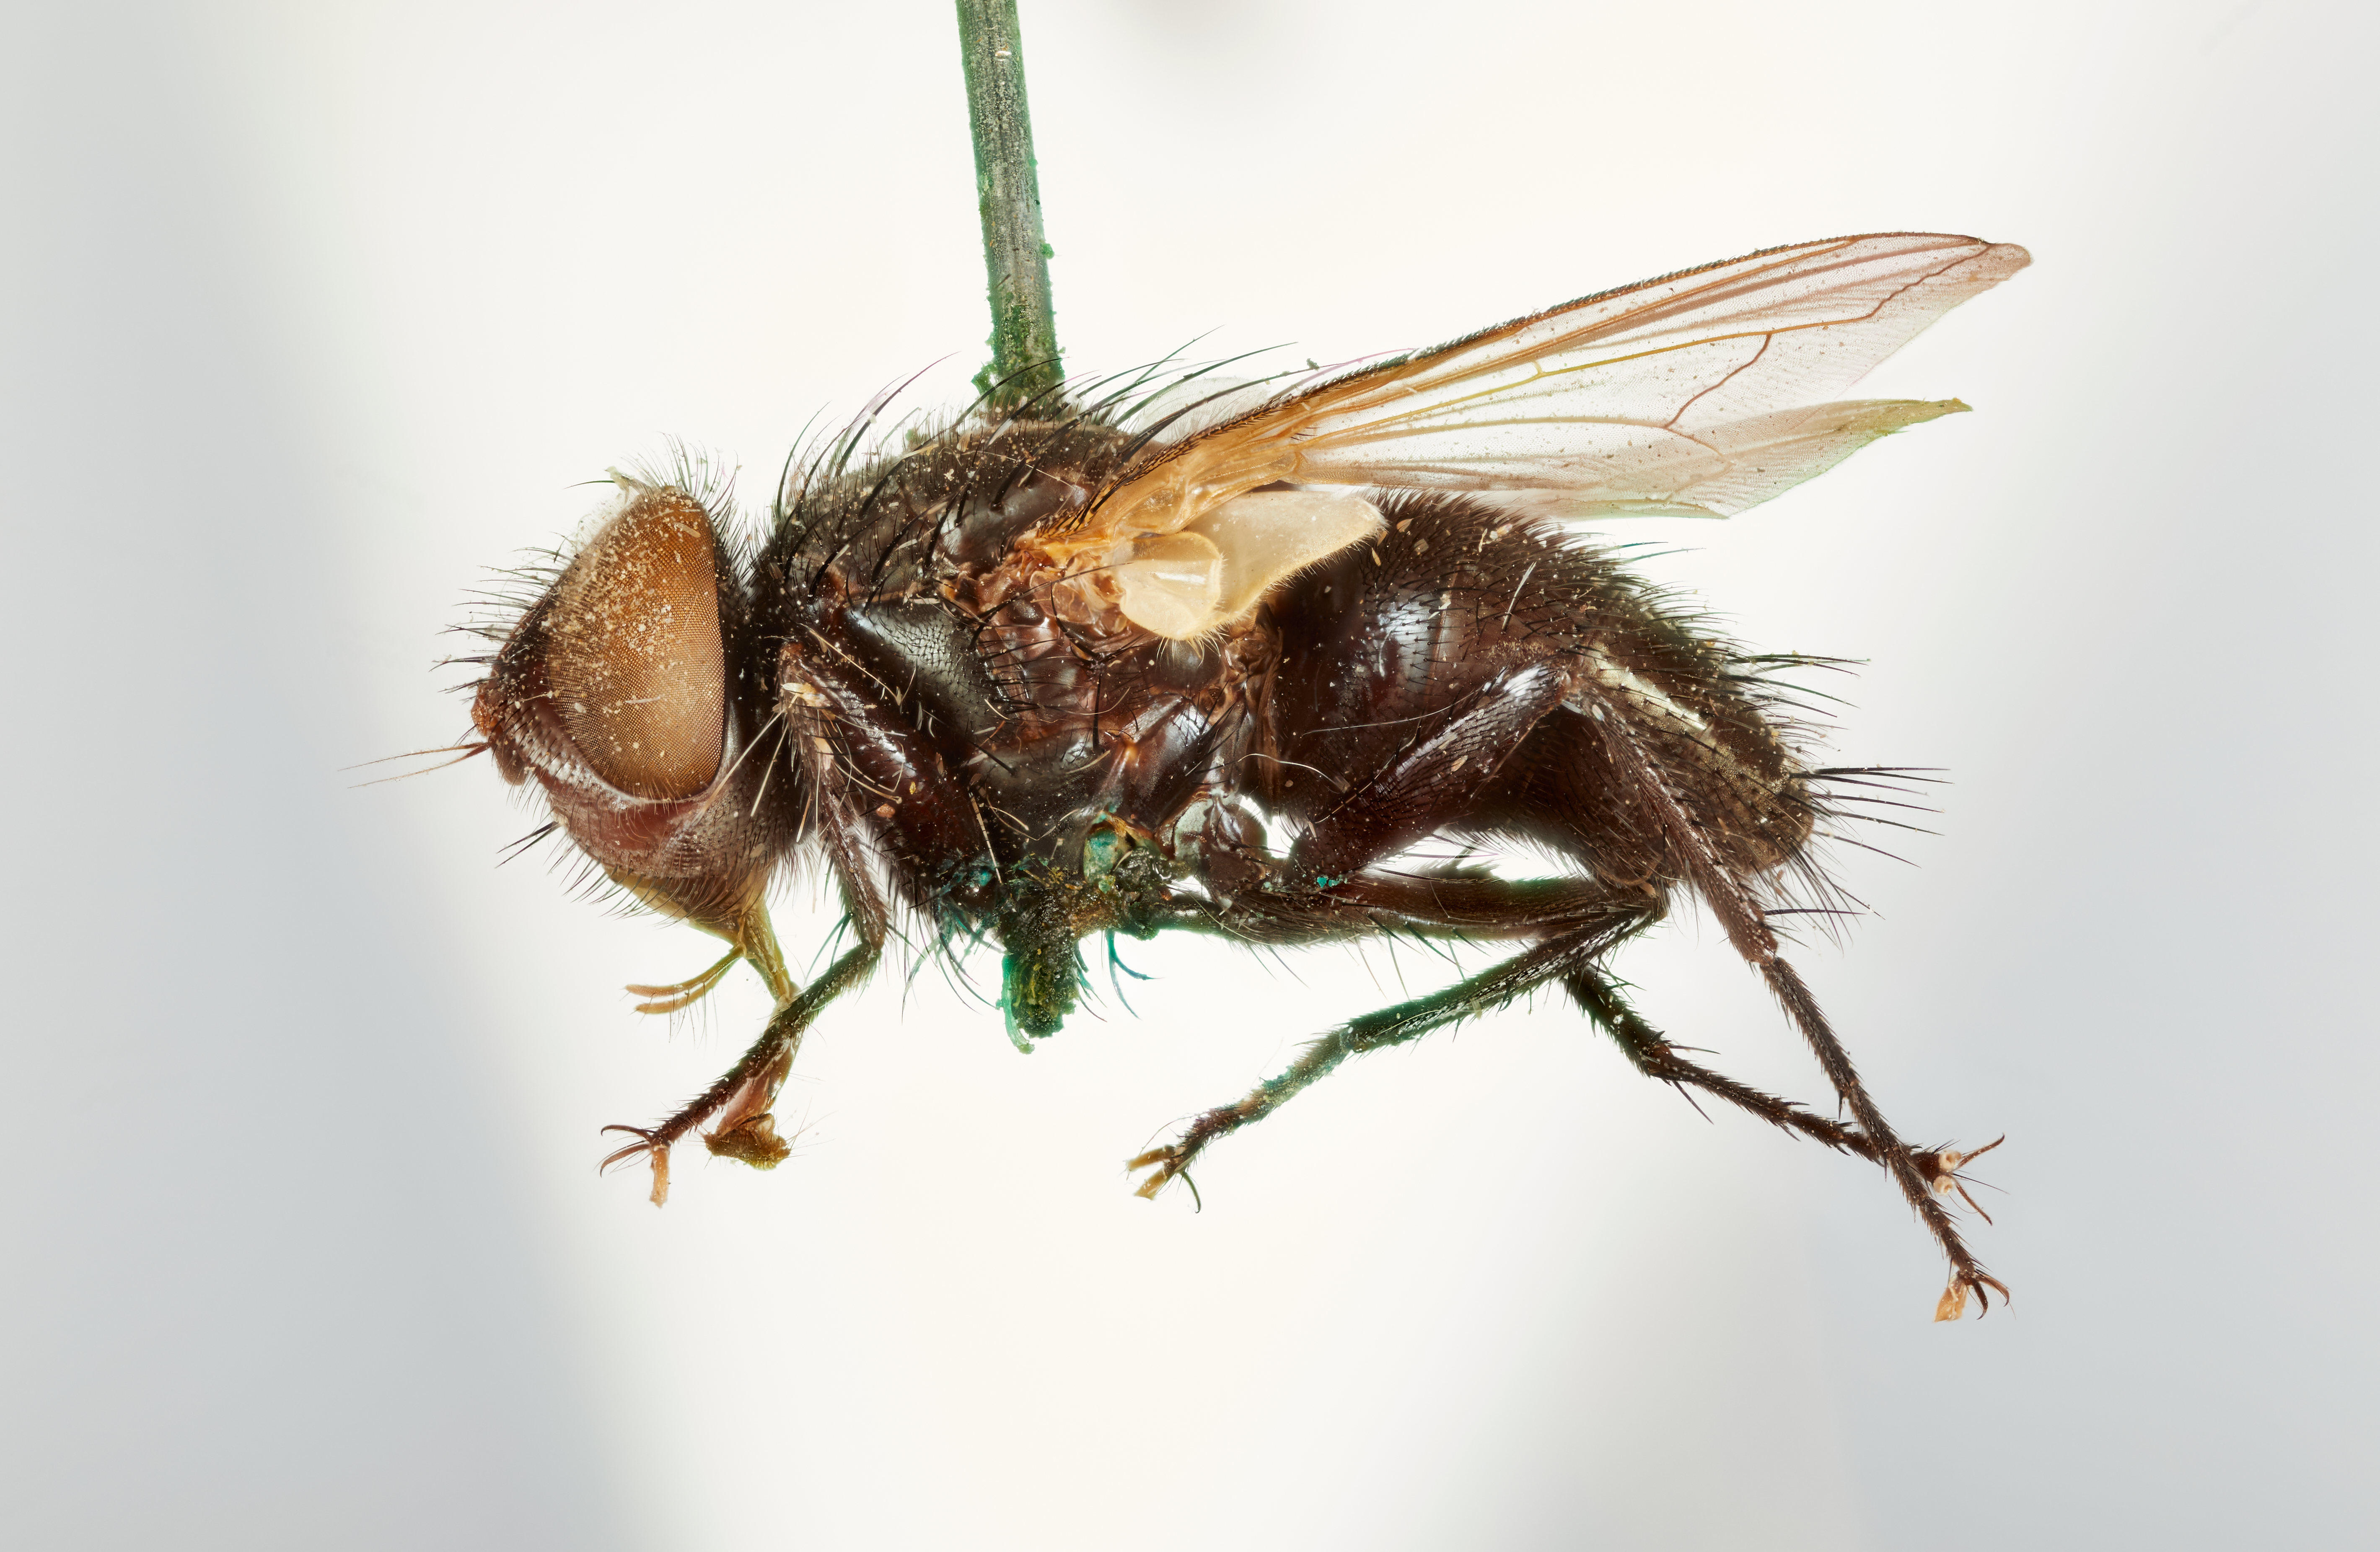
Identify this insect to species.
Myiophasia robusta
